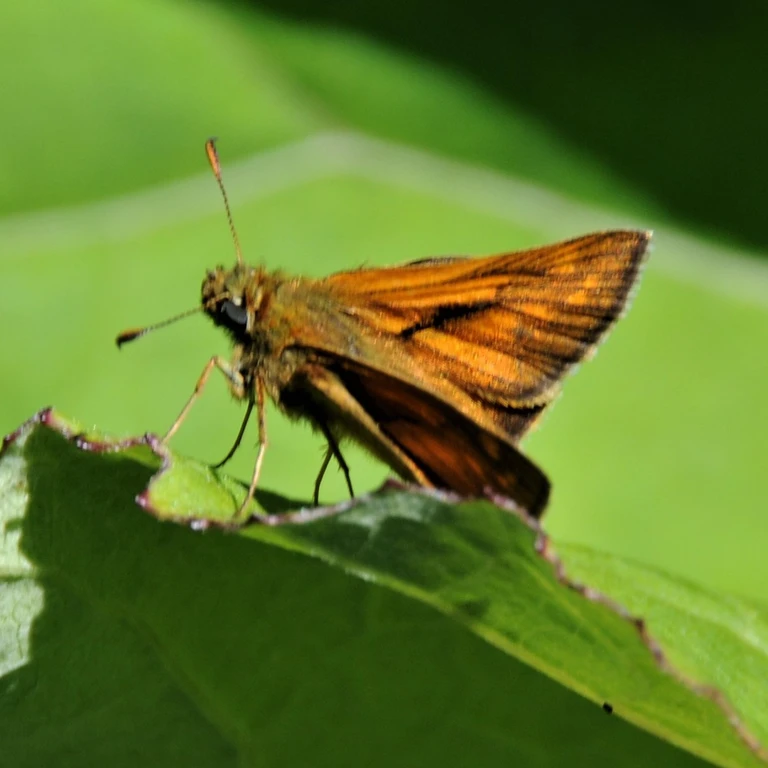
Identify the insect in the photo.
Ochlodes sylvanus (also Ochlodes venata)
